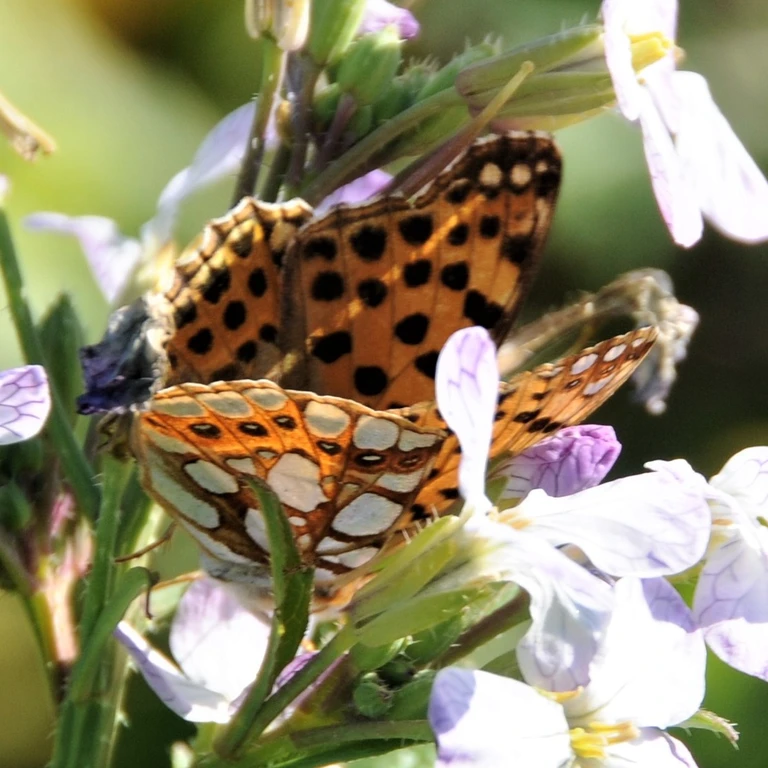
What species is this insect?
Issoria lathonia
